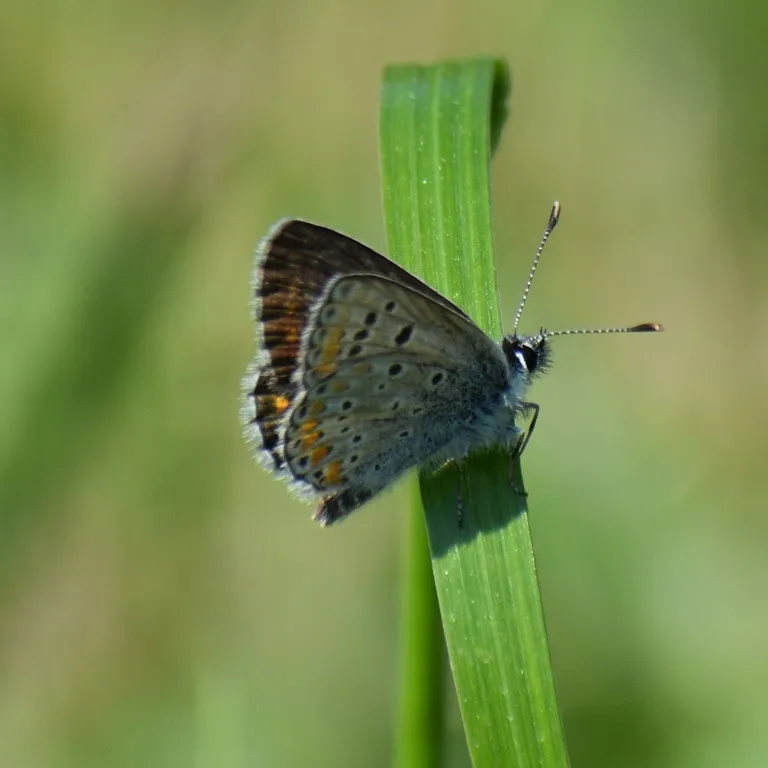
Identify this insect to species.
Aricia agestis/artaxerxes
